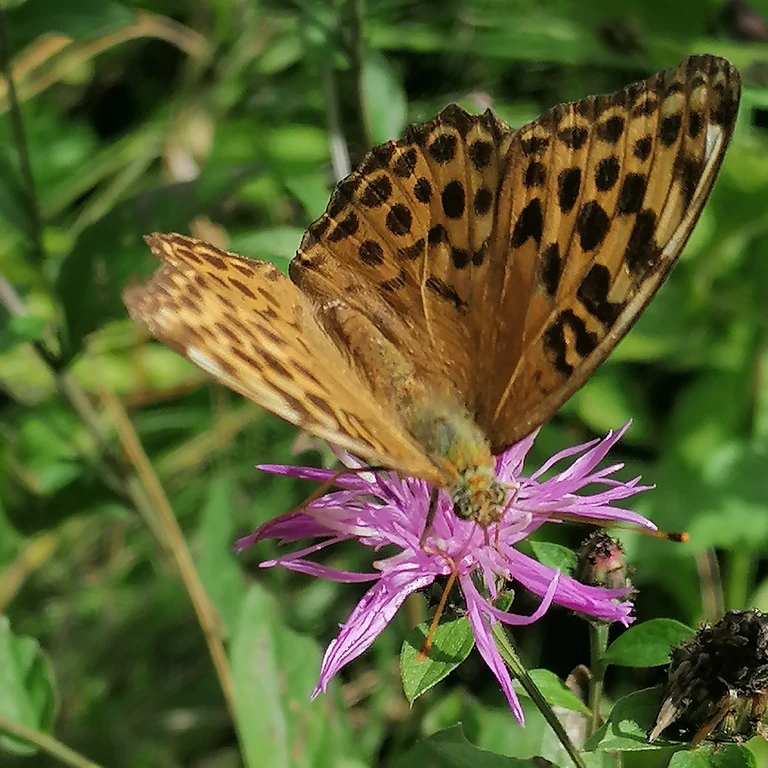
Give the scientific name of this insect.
Argynnis paphia
